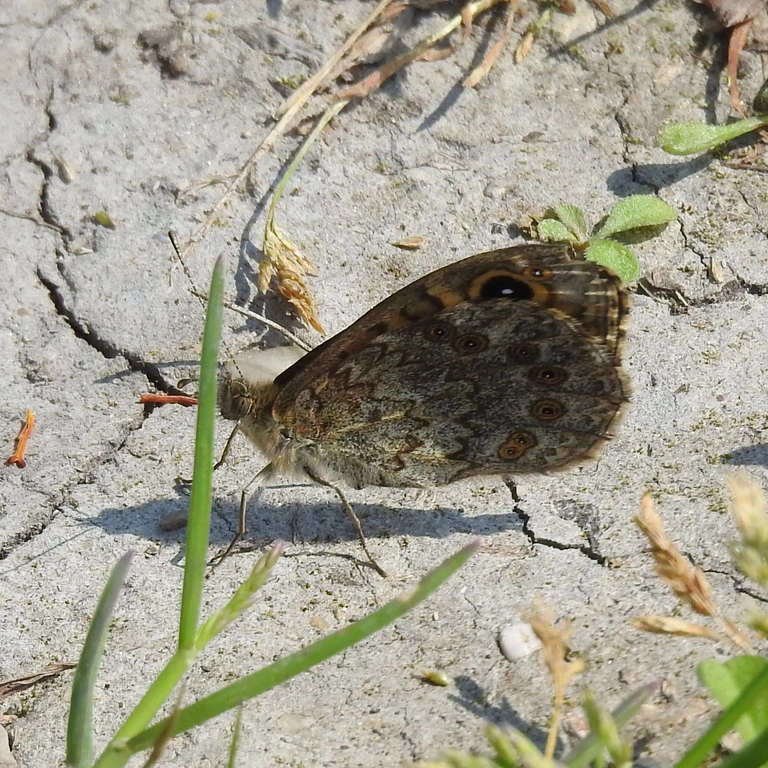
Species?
Lasiommata megera (also Pararge megera)
